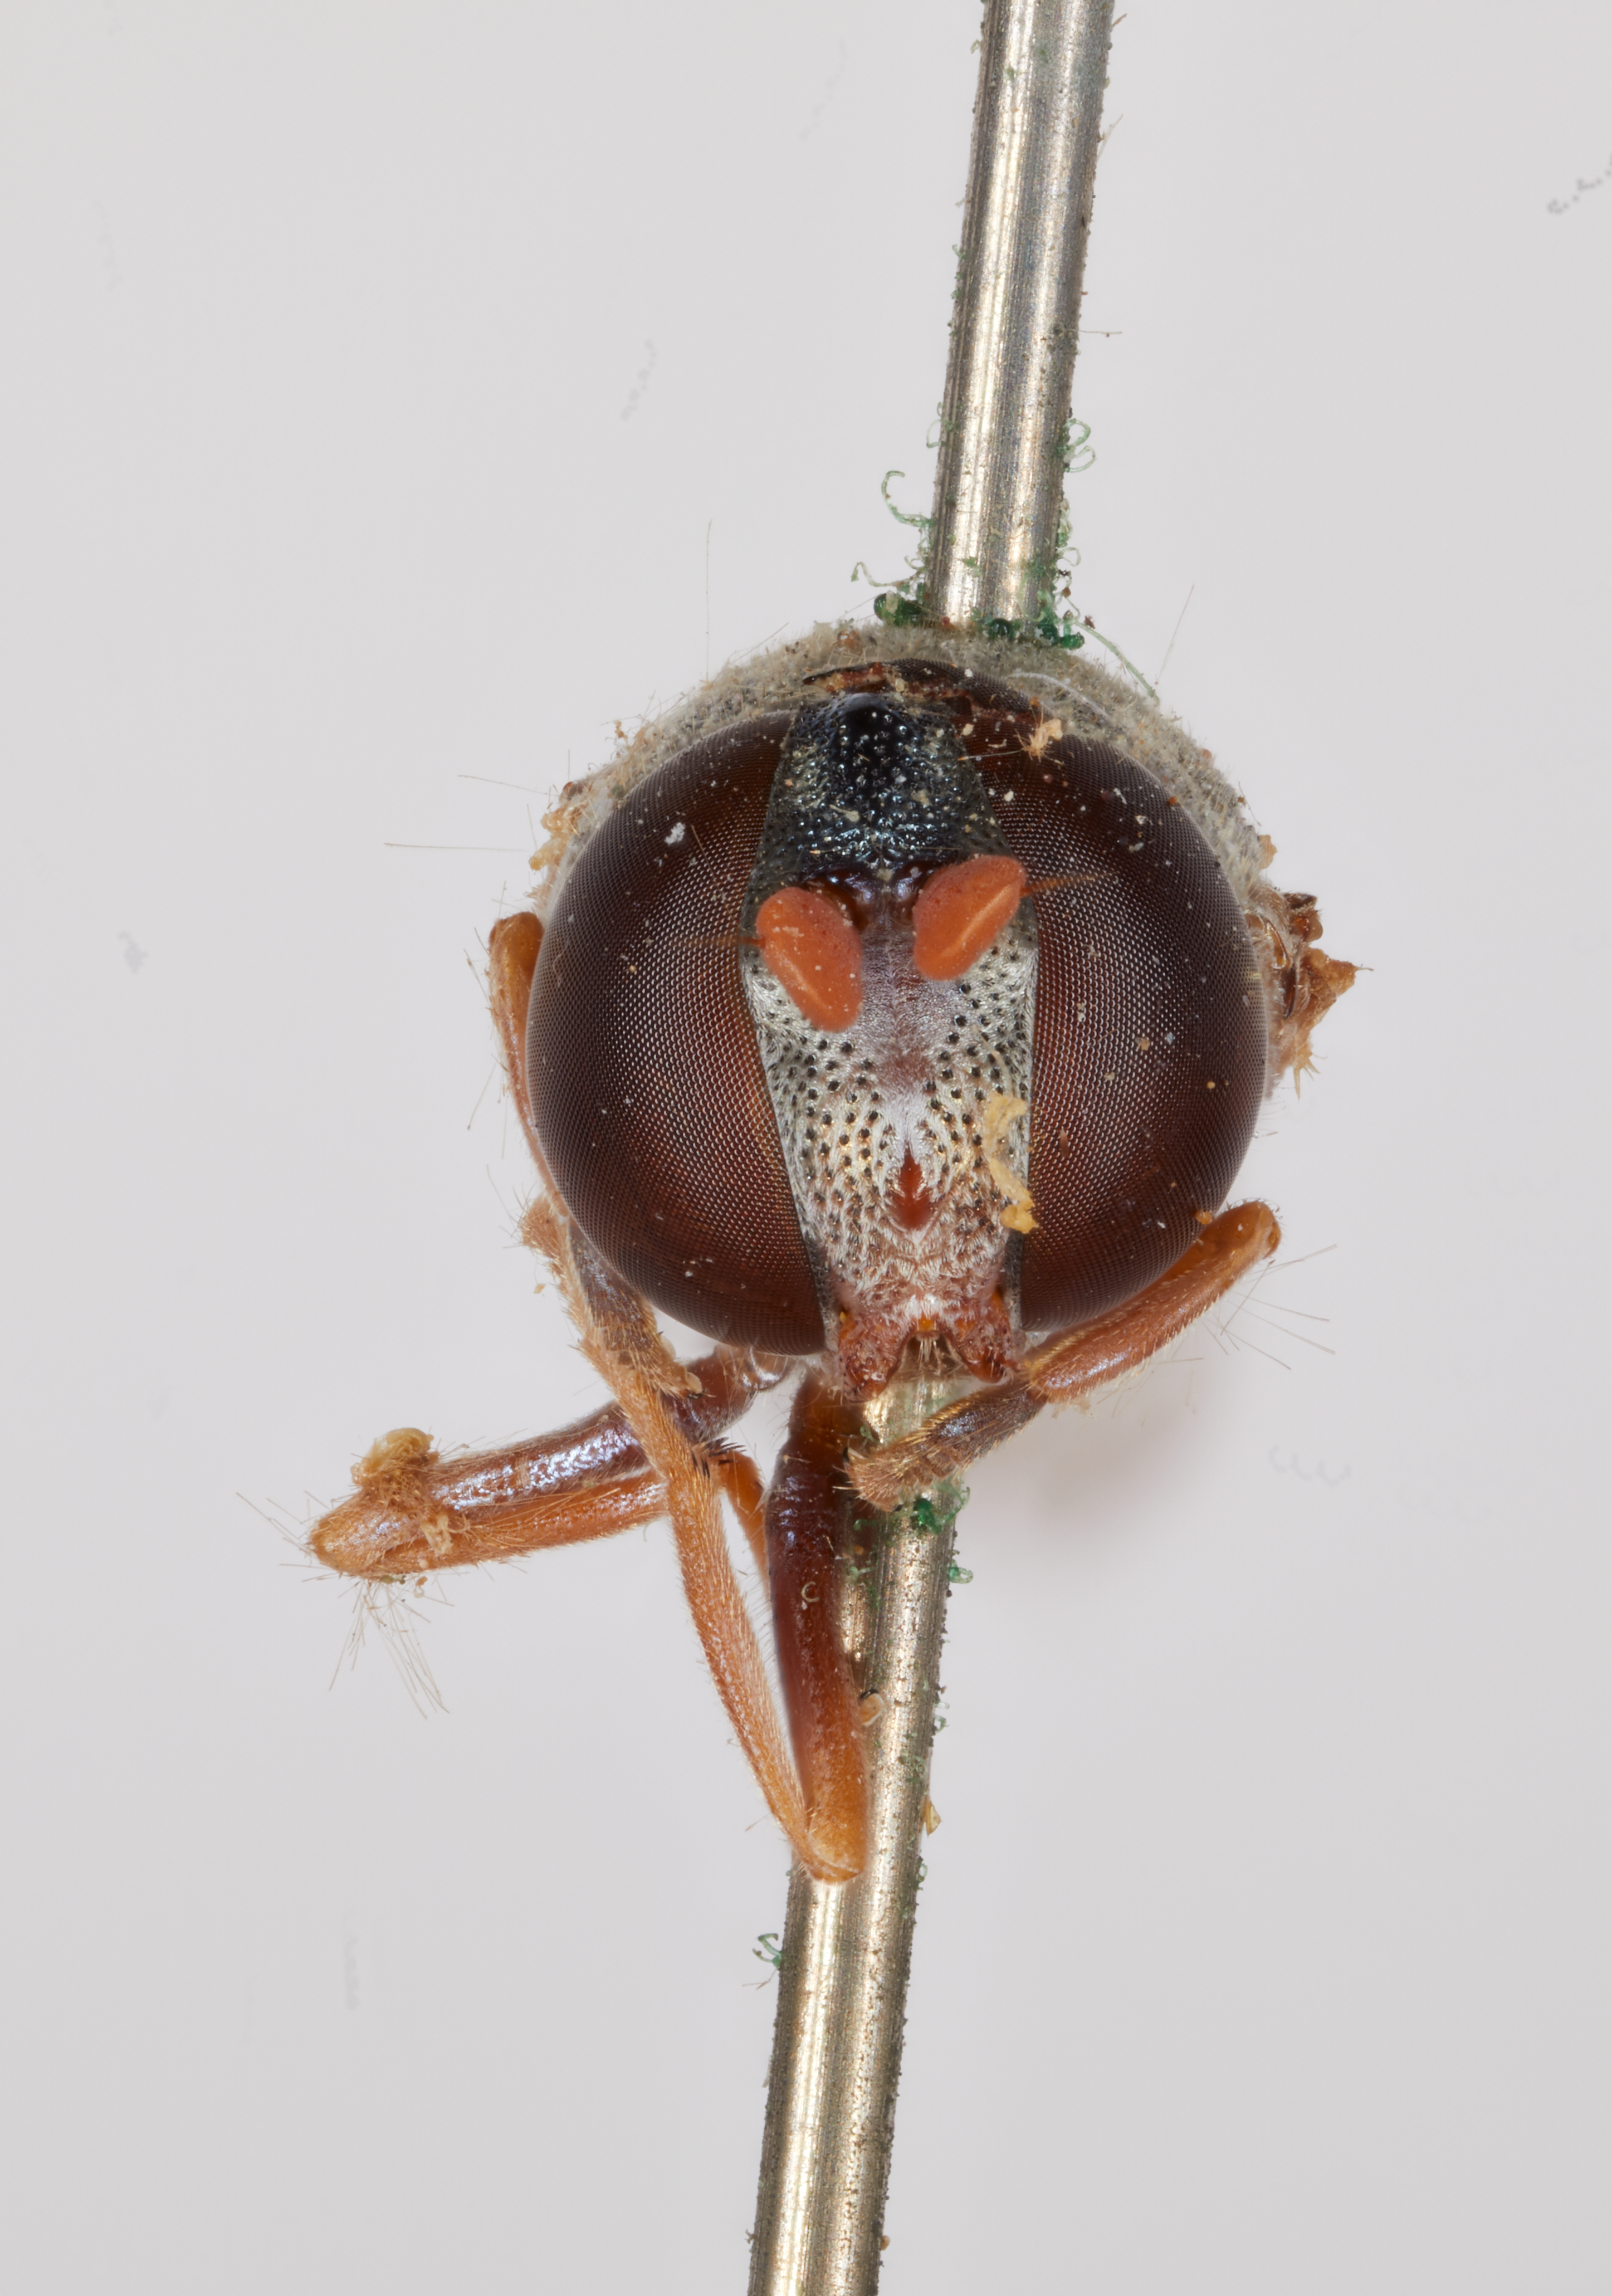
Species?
Nausigaster punctulata
